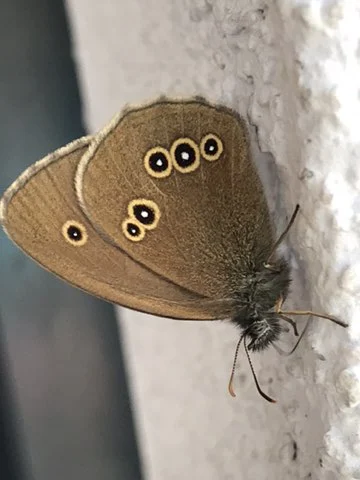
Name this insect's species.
Aphantopus hyperantus
